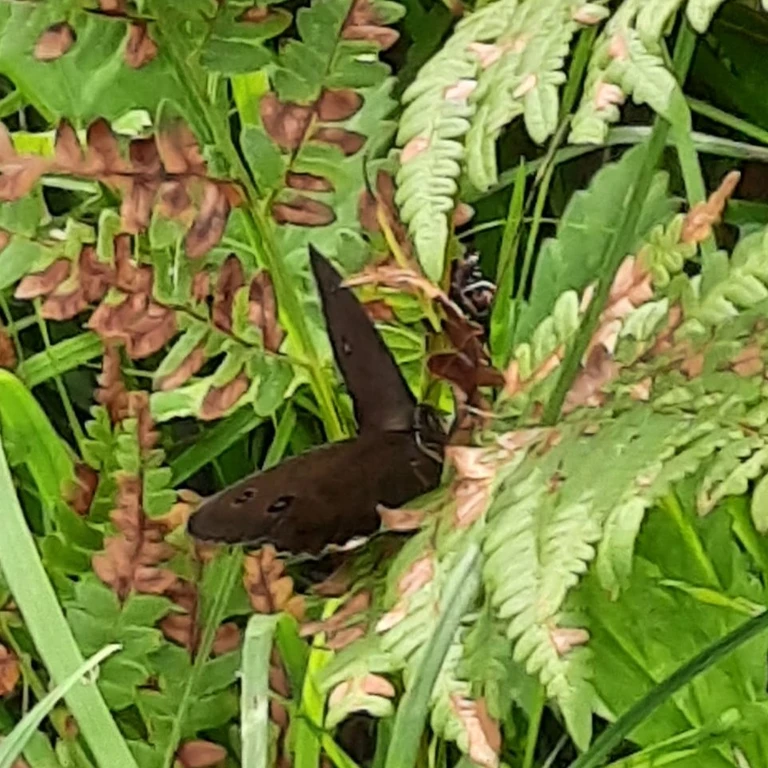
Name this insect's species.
Minois dryas
